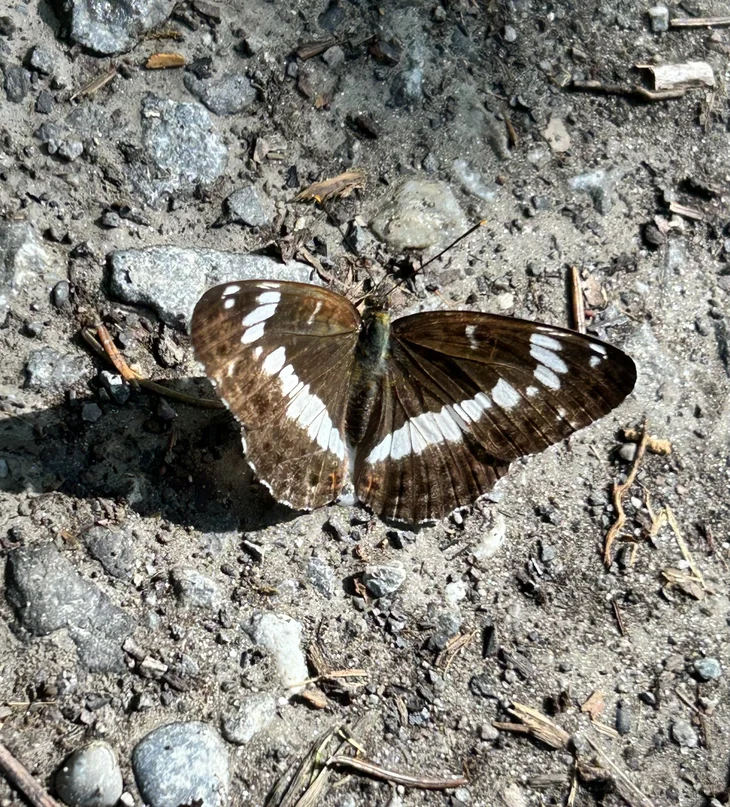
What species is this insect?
Limenitis camilla (also Ladoga camilla)
